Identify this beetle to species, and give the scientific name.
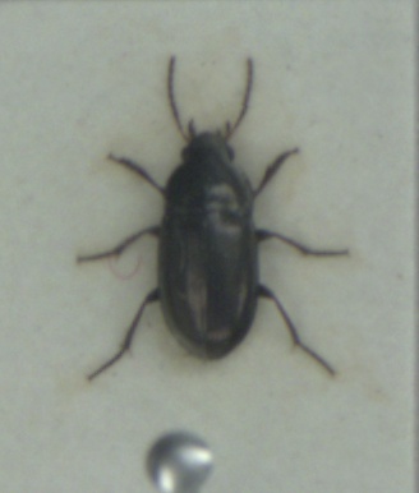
Amara tibialis
